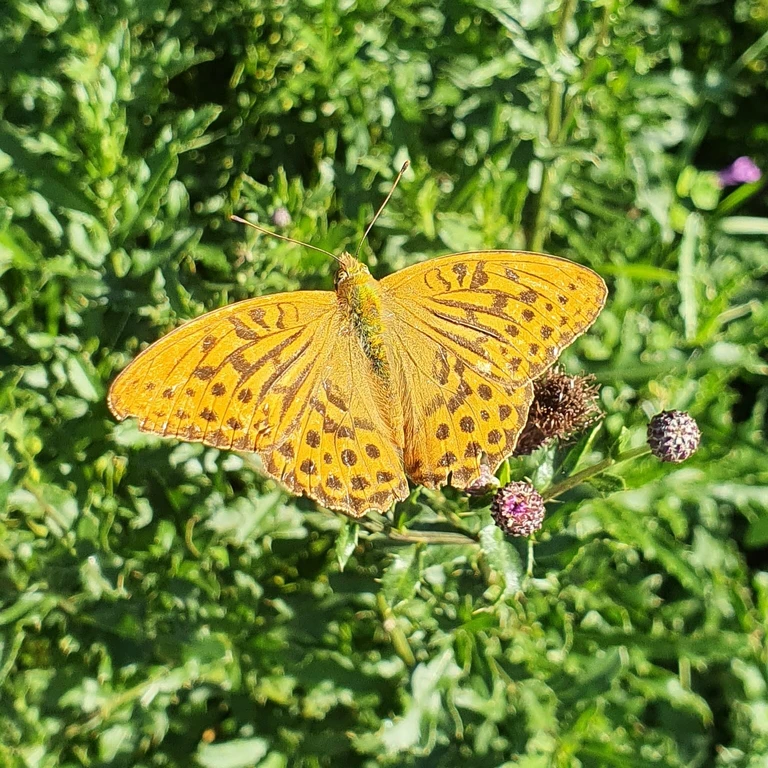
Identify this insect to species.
Argynnis paphia
